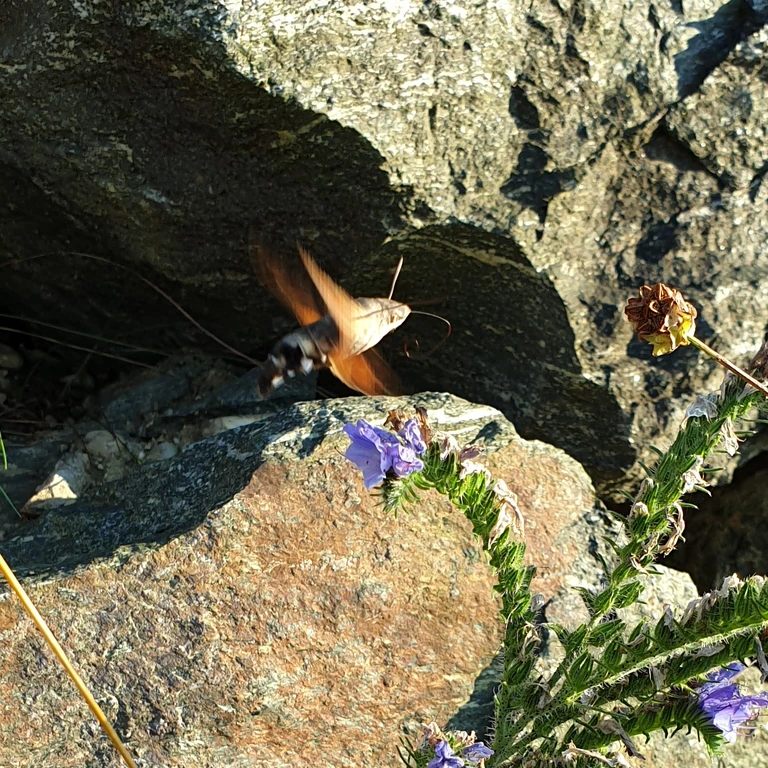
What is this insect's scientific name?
Macroglossum stellatarum
